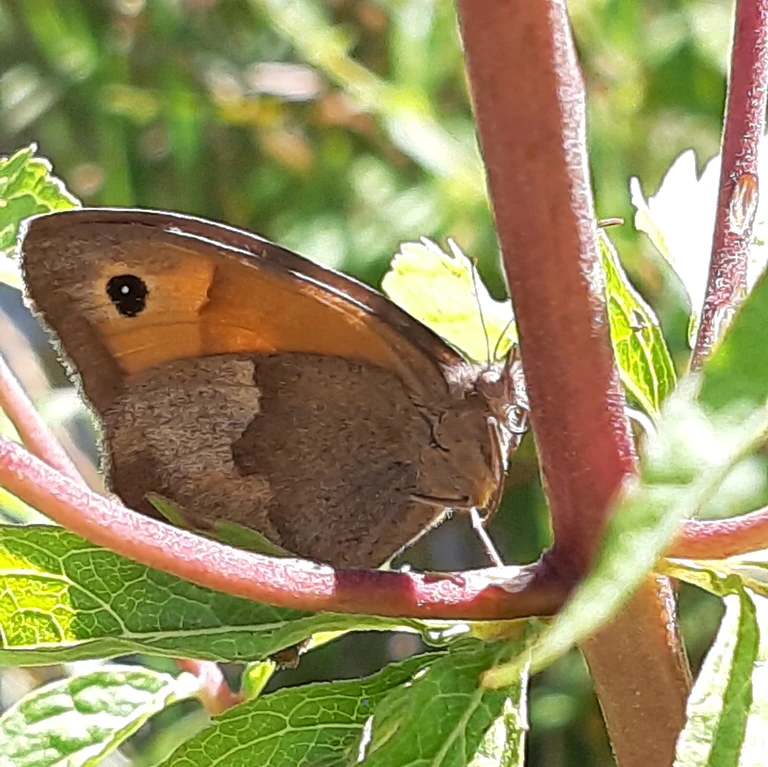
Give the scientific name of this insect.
Maniola jurtina
